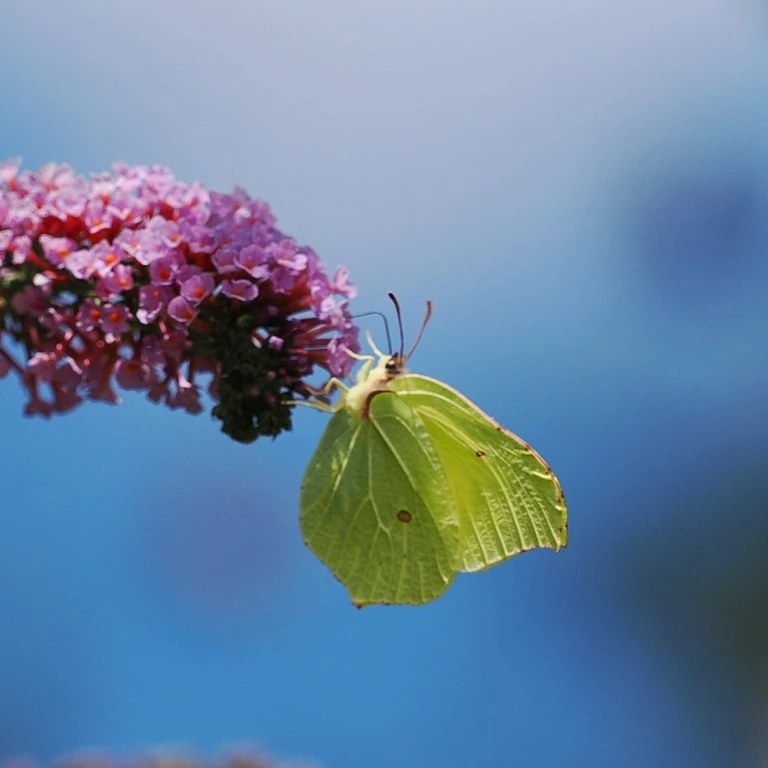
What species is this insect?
Gonepteryx rhamni
